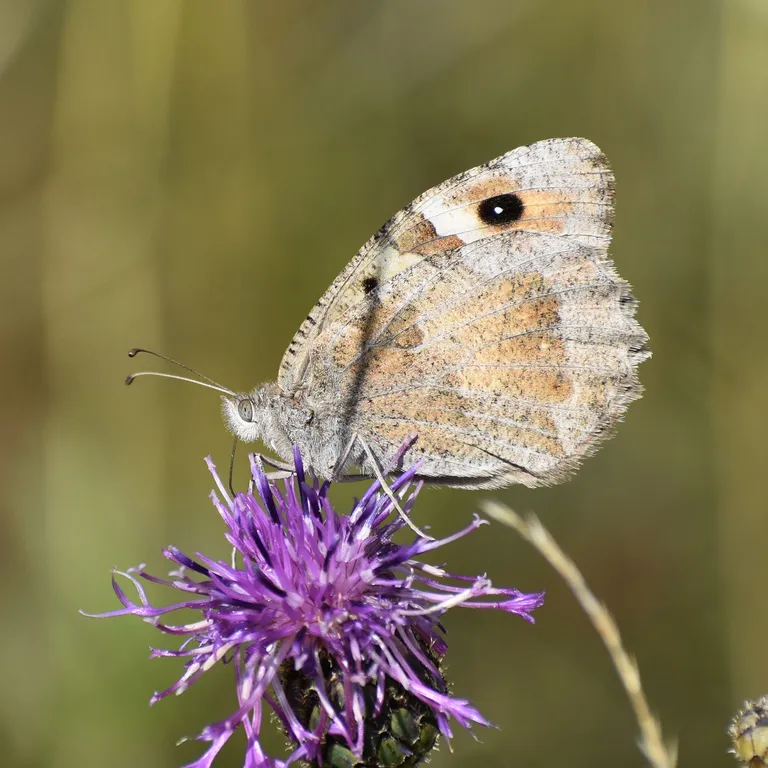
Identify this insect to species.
Chazara briseis (also Satyrus briseis)
